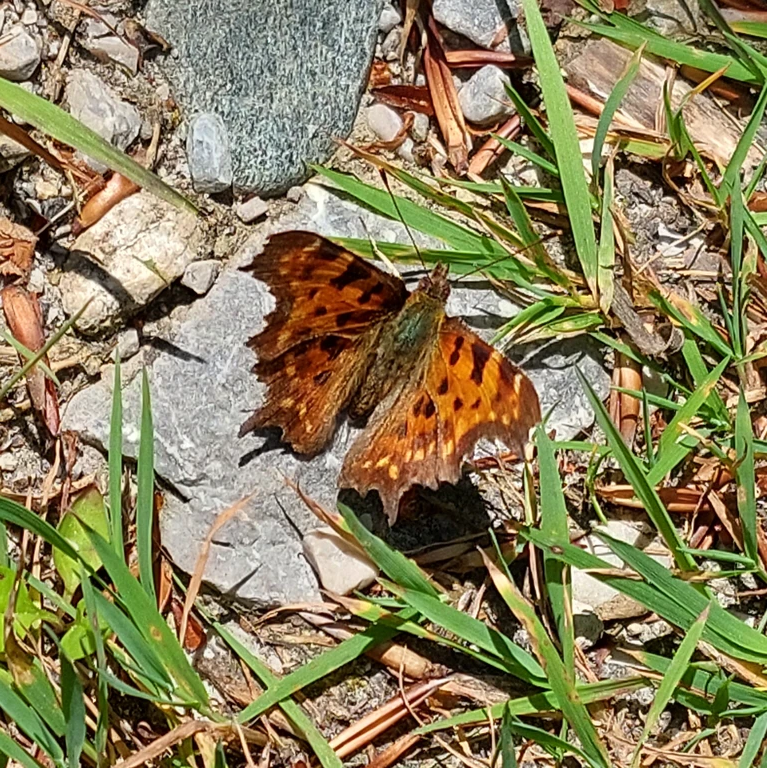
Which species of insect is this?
Polygonia c-album
